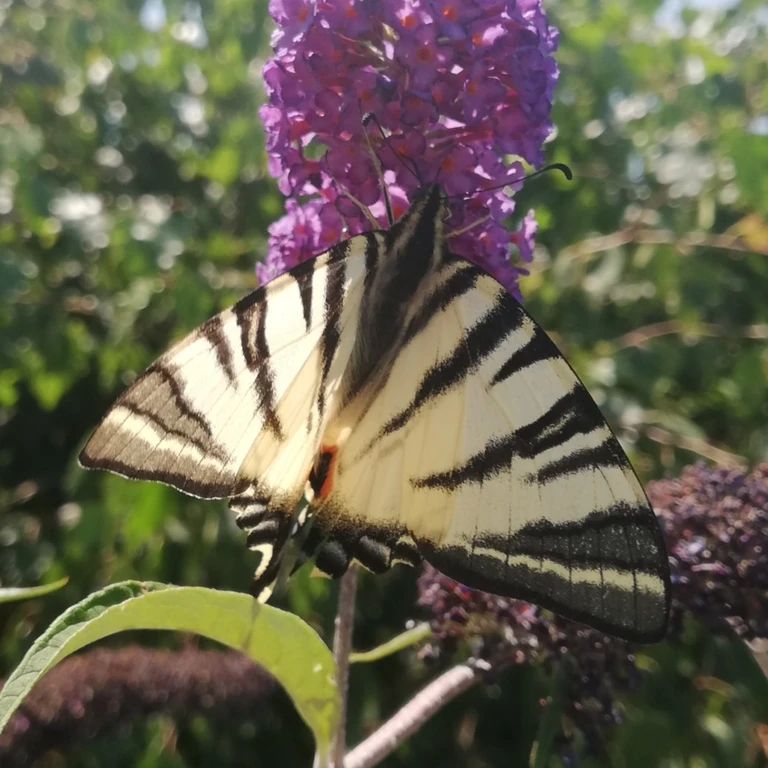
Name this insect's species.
Iphiclides podalirius
